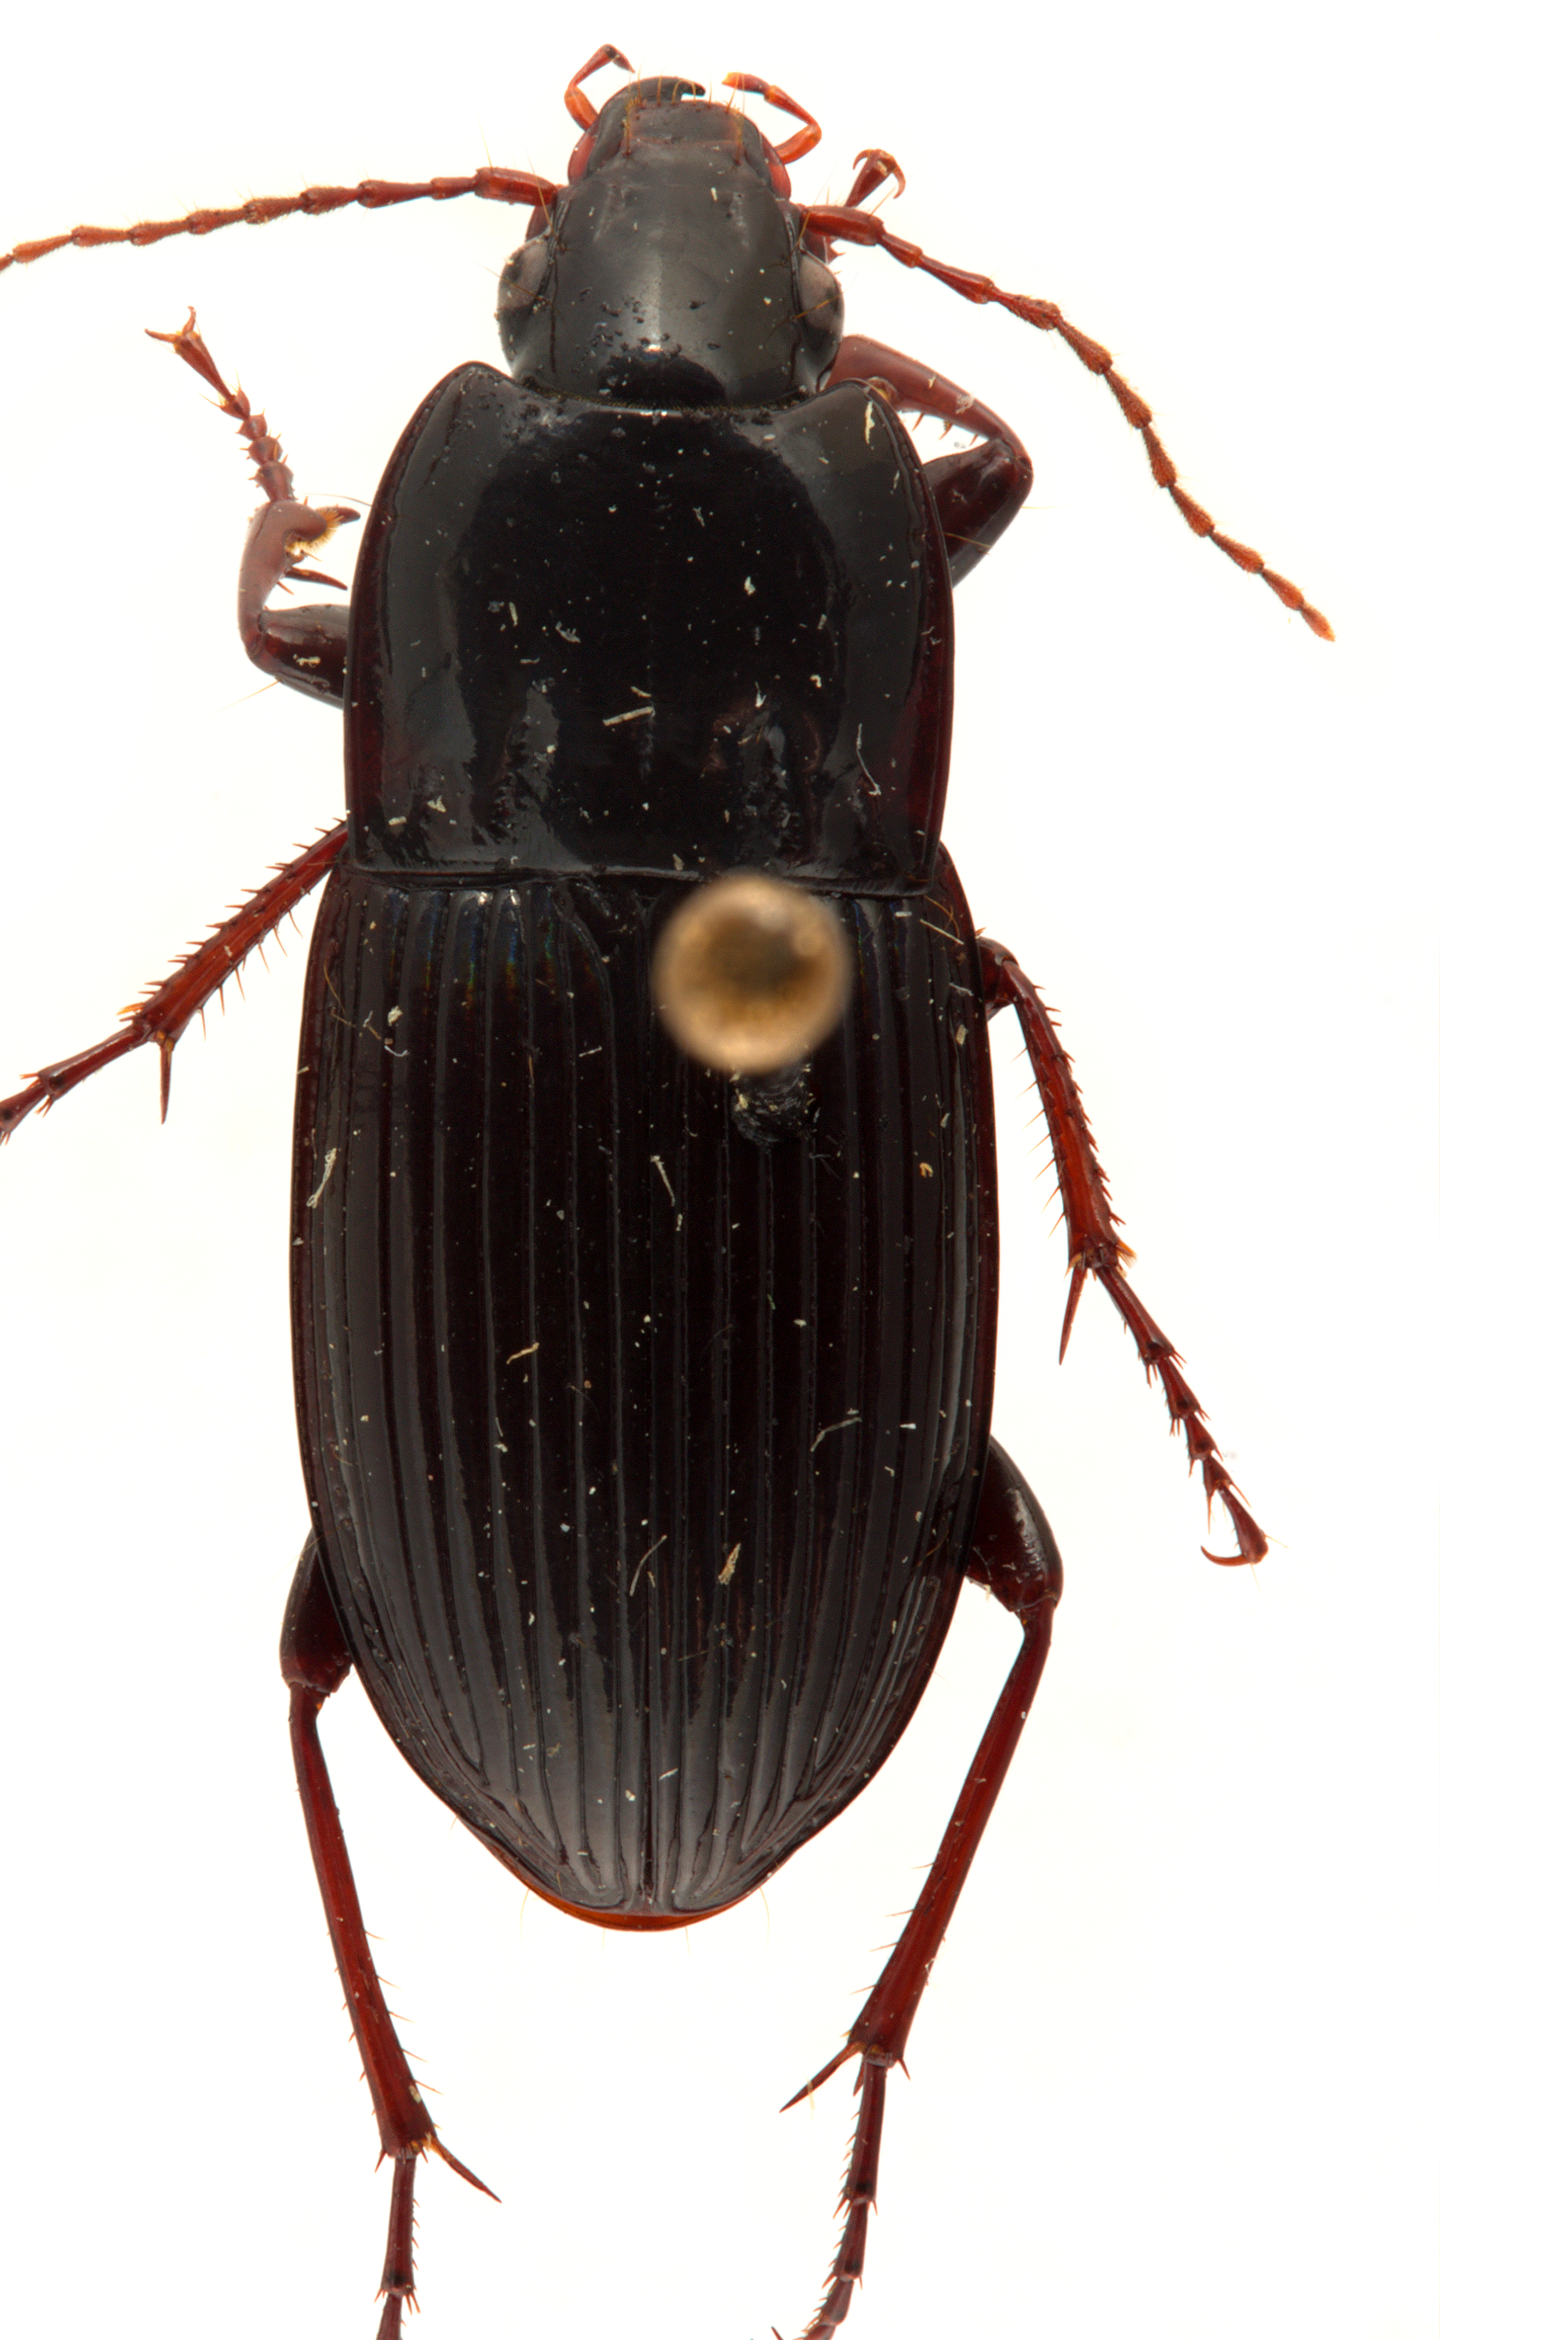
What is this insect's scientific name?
Abacidus permundus
